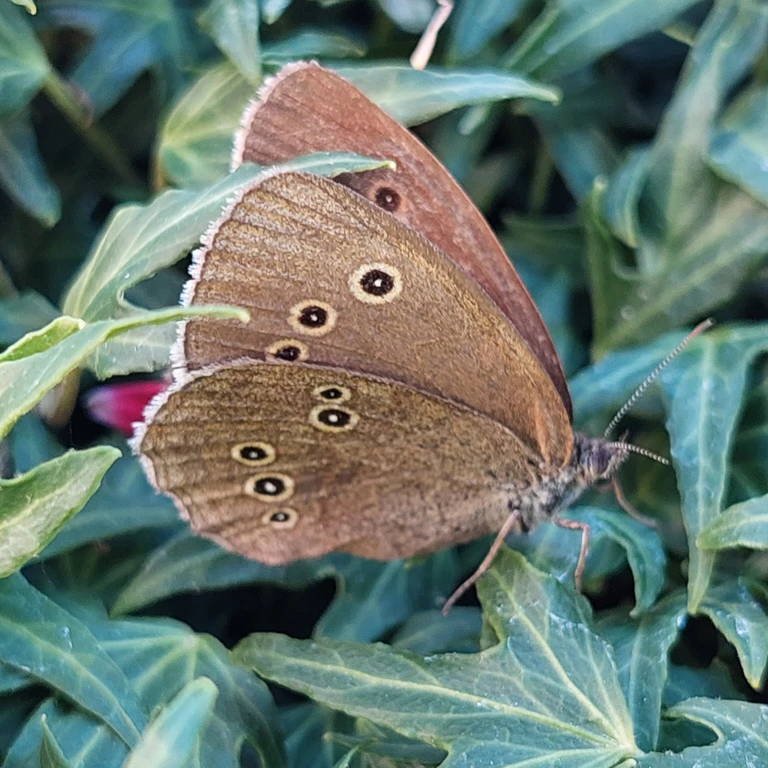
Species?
Aphantopus hyperantus
